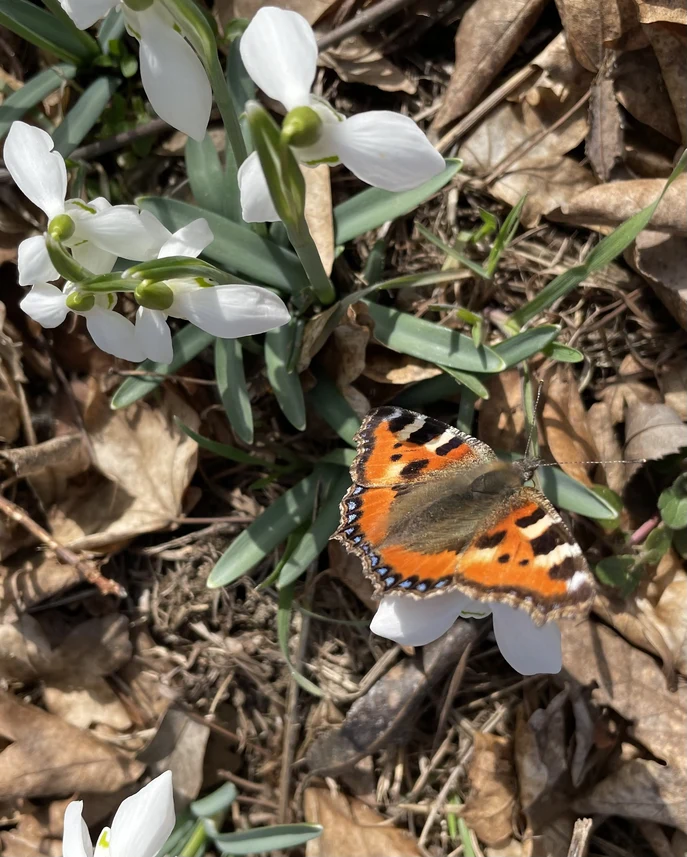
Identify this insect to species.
Aglais urticae
